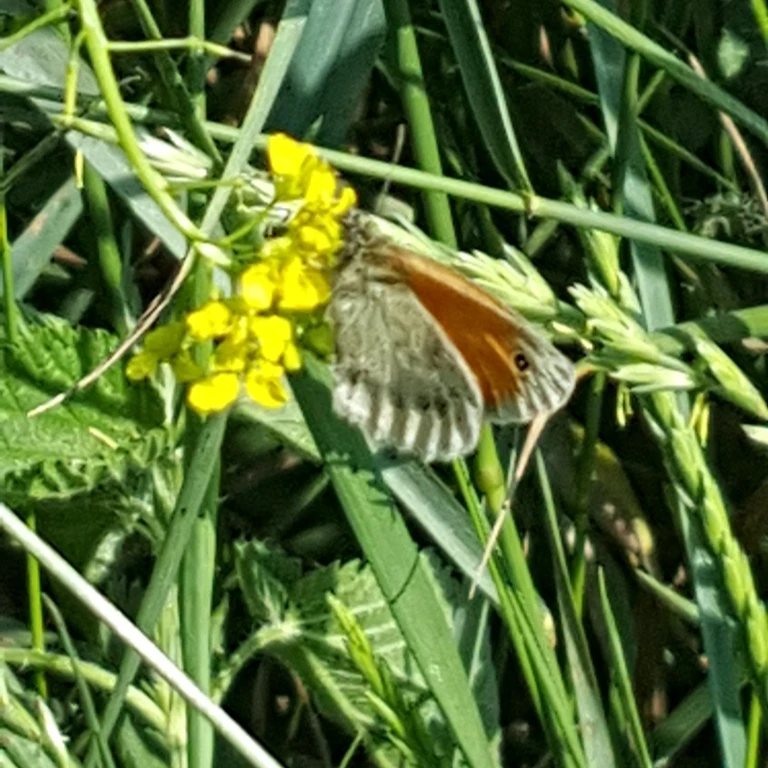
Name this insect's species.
Coenonympha pamphilus
